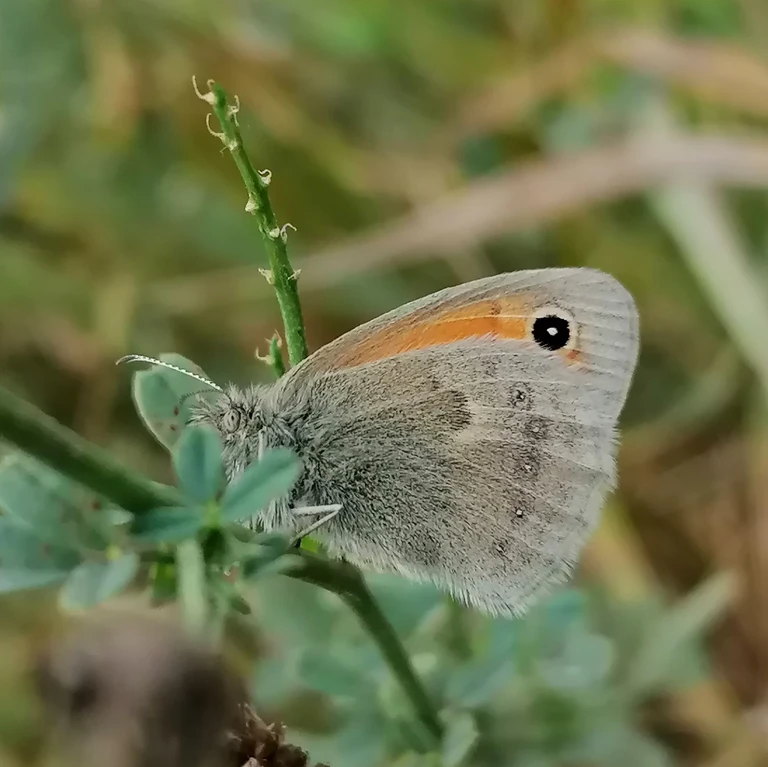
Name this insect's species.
Coenonympha pamphilus
